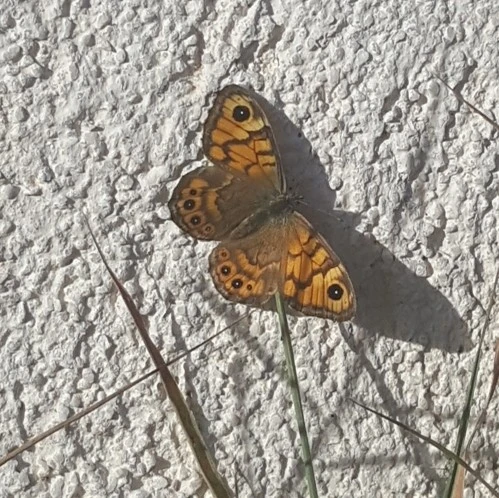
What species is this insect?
Lasiommata megera (also Pararge megera)
